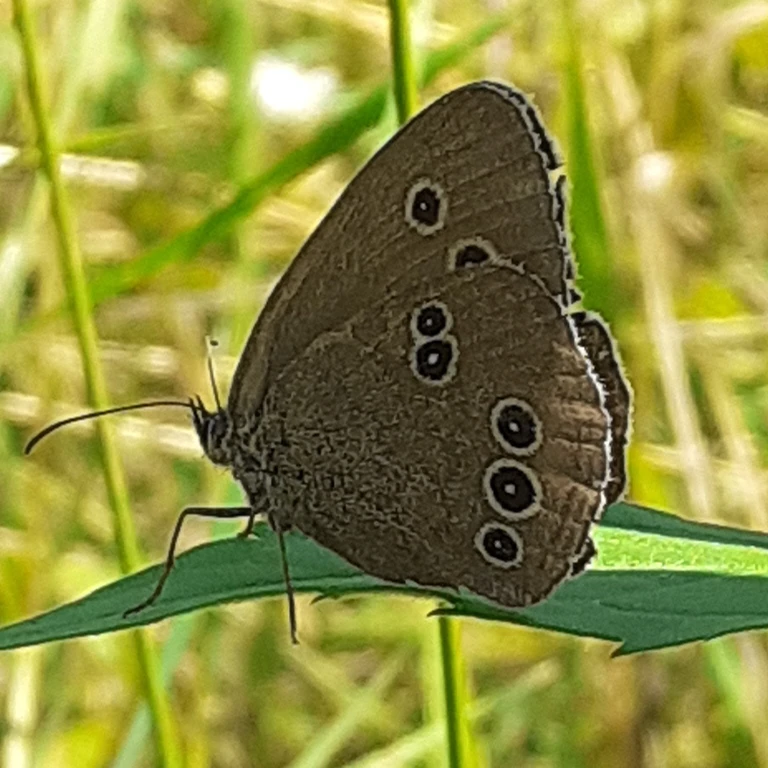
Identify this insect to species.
Aphantopus hyperantus
